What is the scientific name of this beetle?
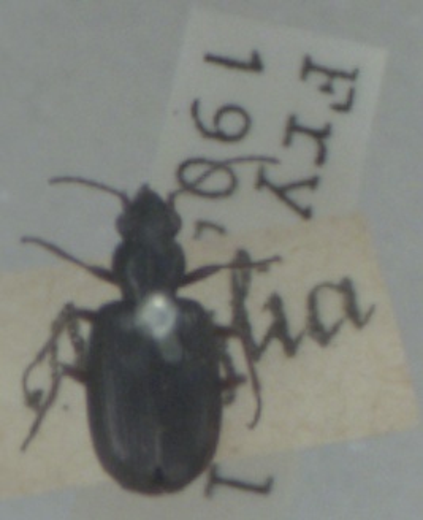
Bembidion punctulatum
